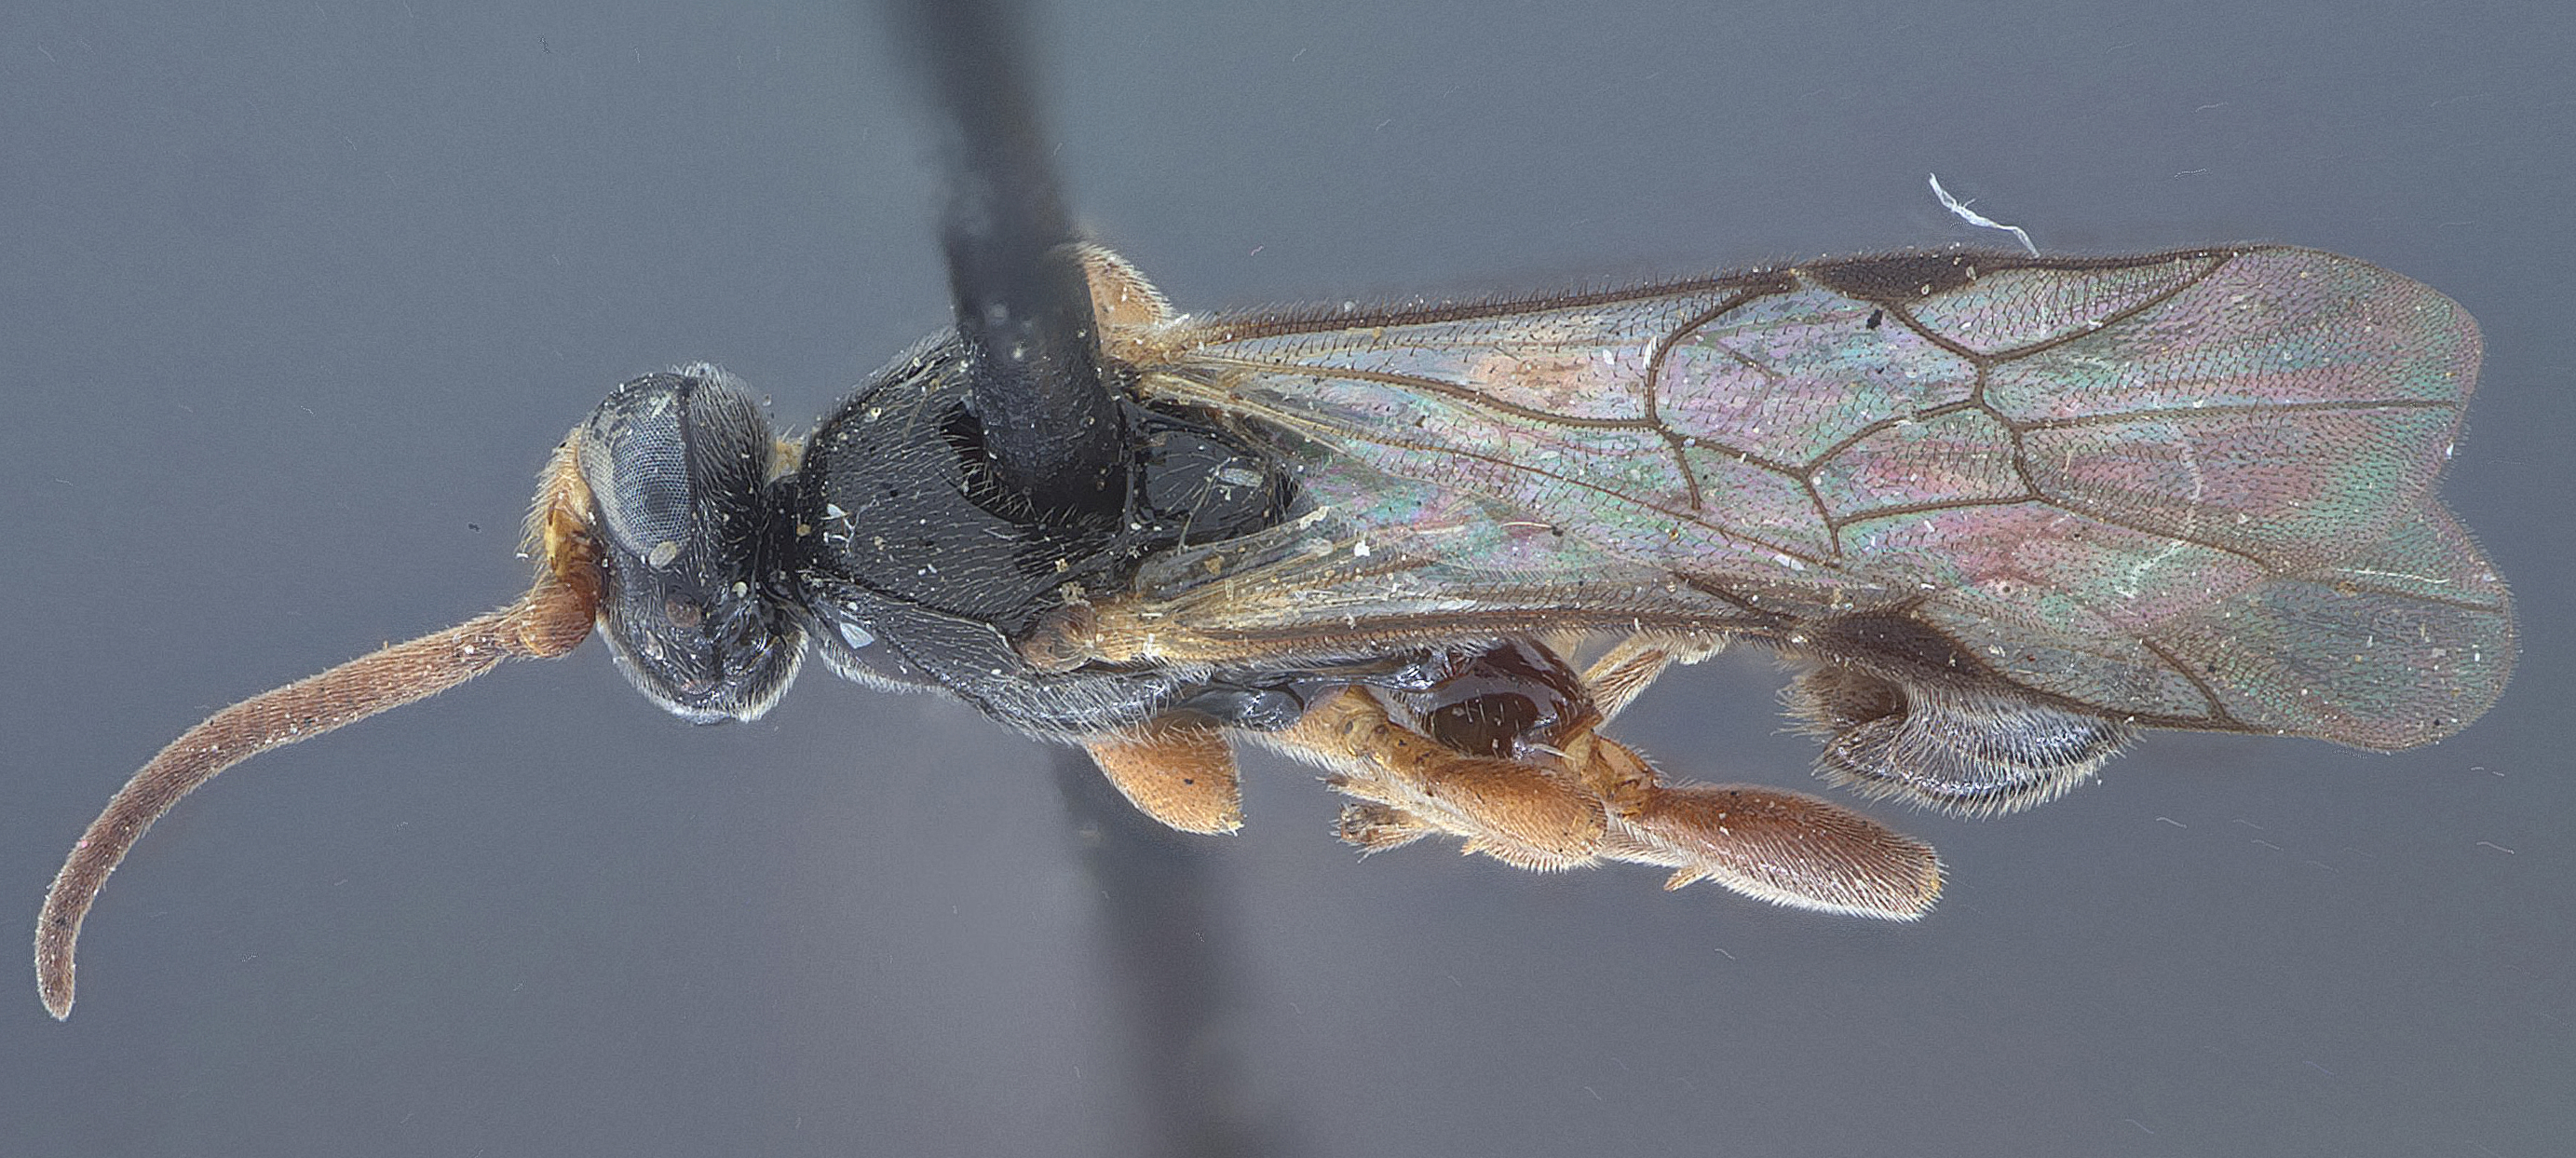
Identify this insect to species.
Trieces fusus
